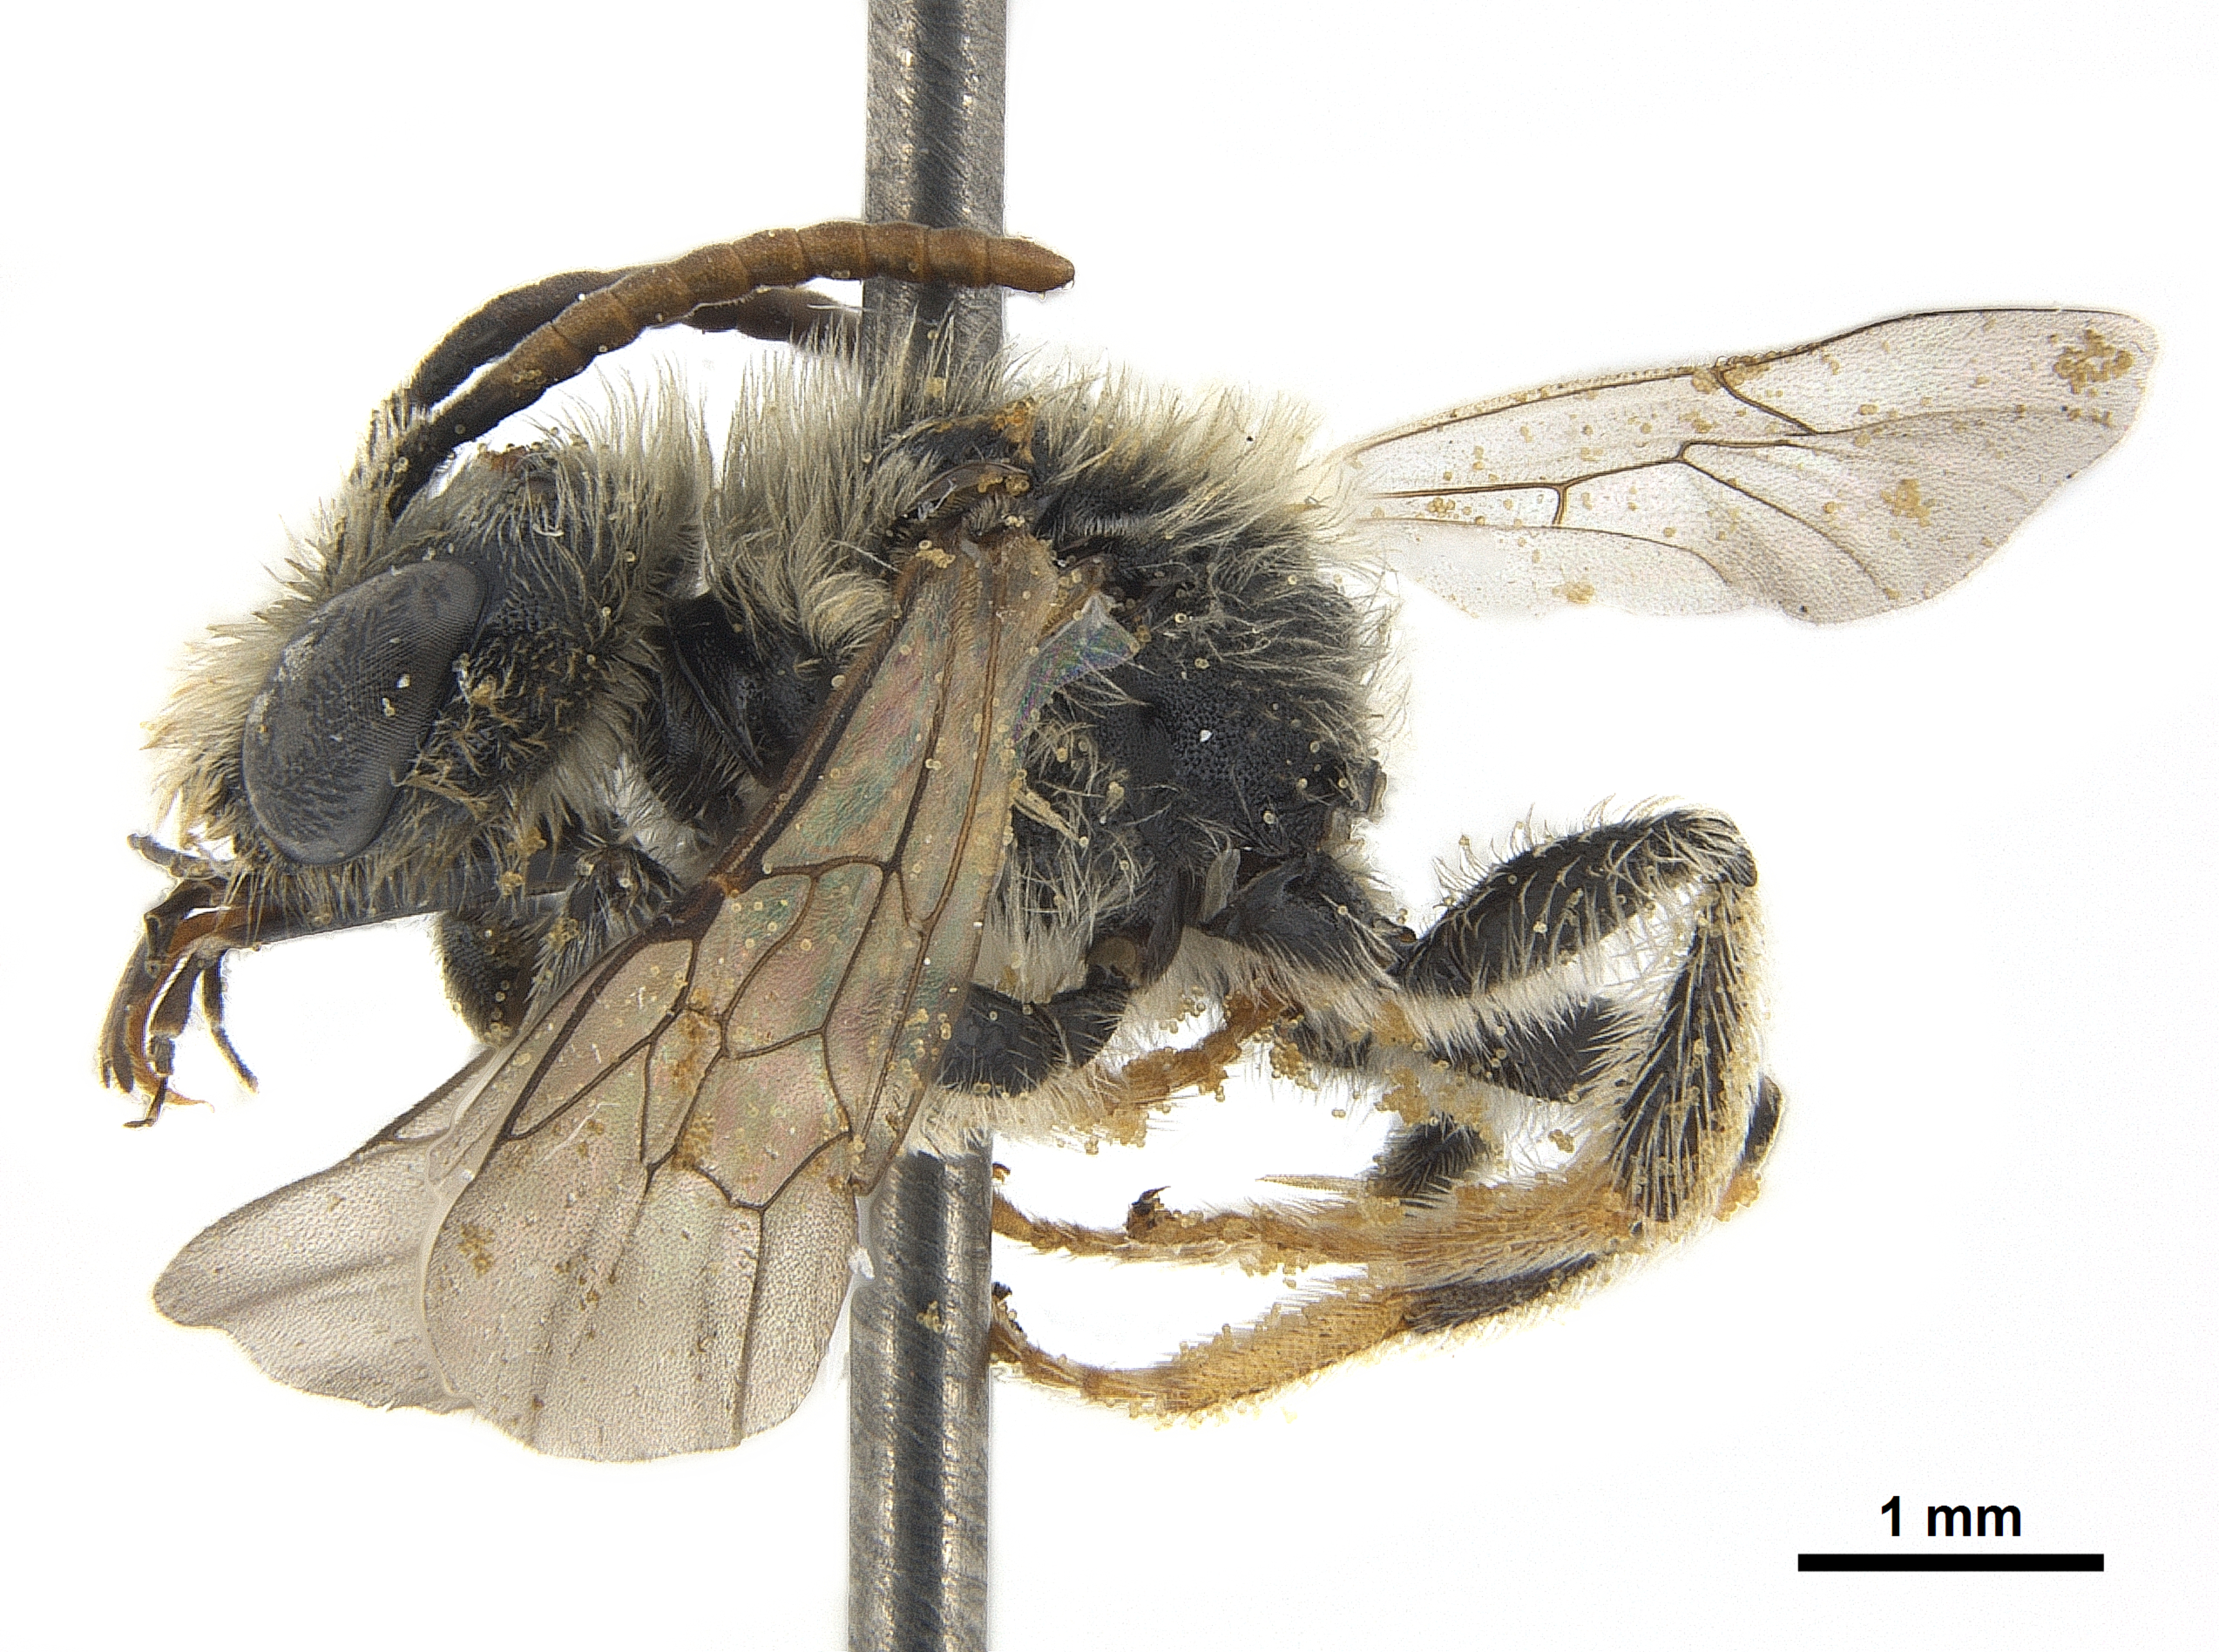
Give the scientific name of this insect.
Rophites canus
